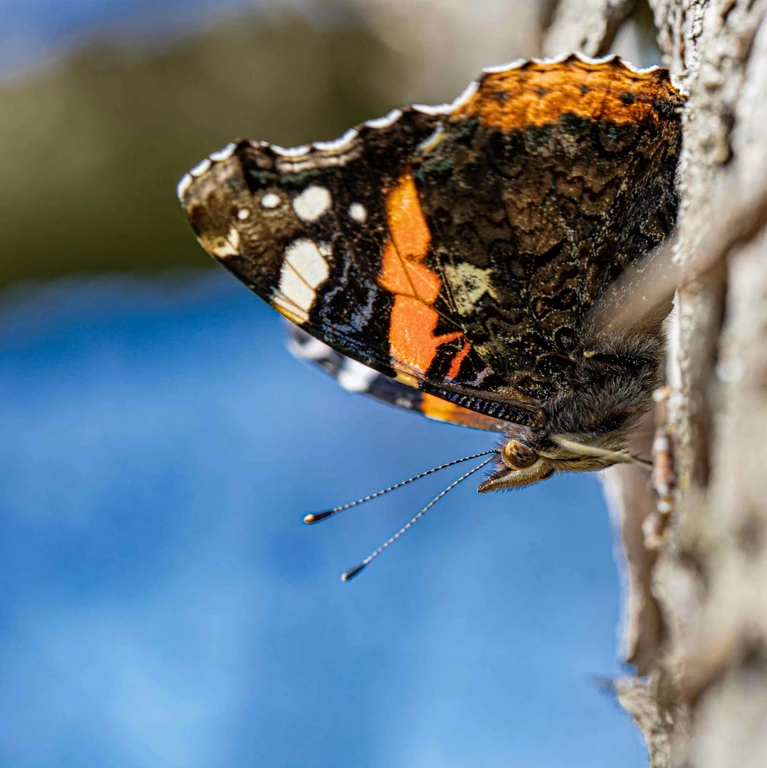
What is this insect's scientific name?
Vanessa atalanta
